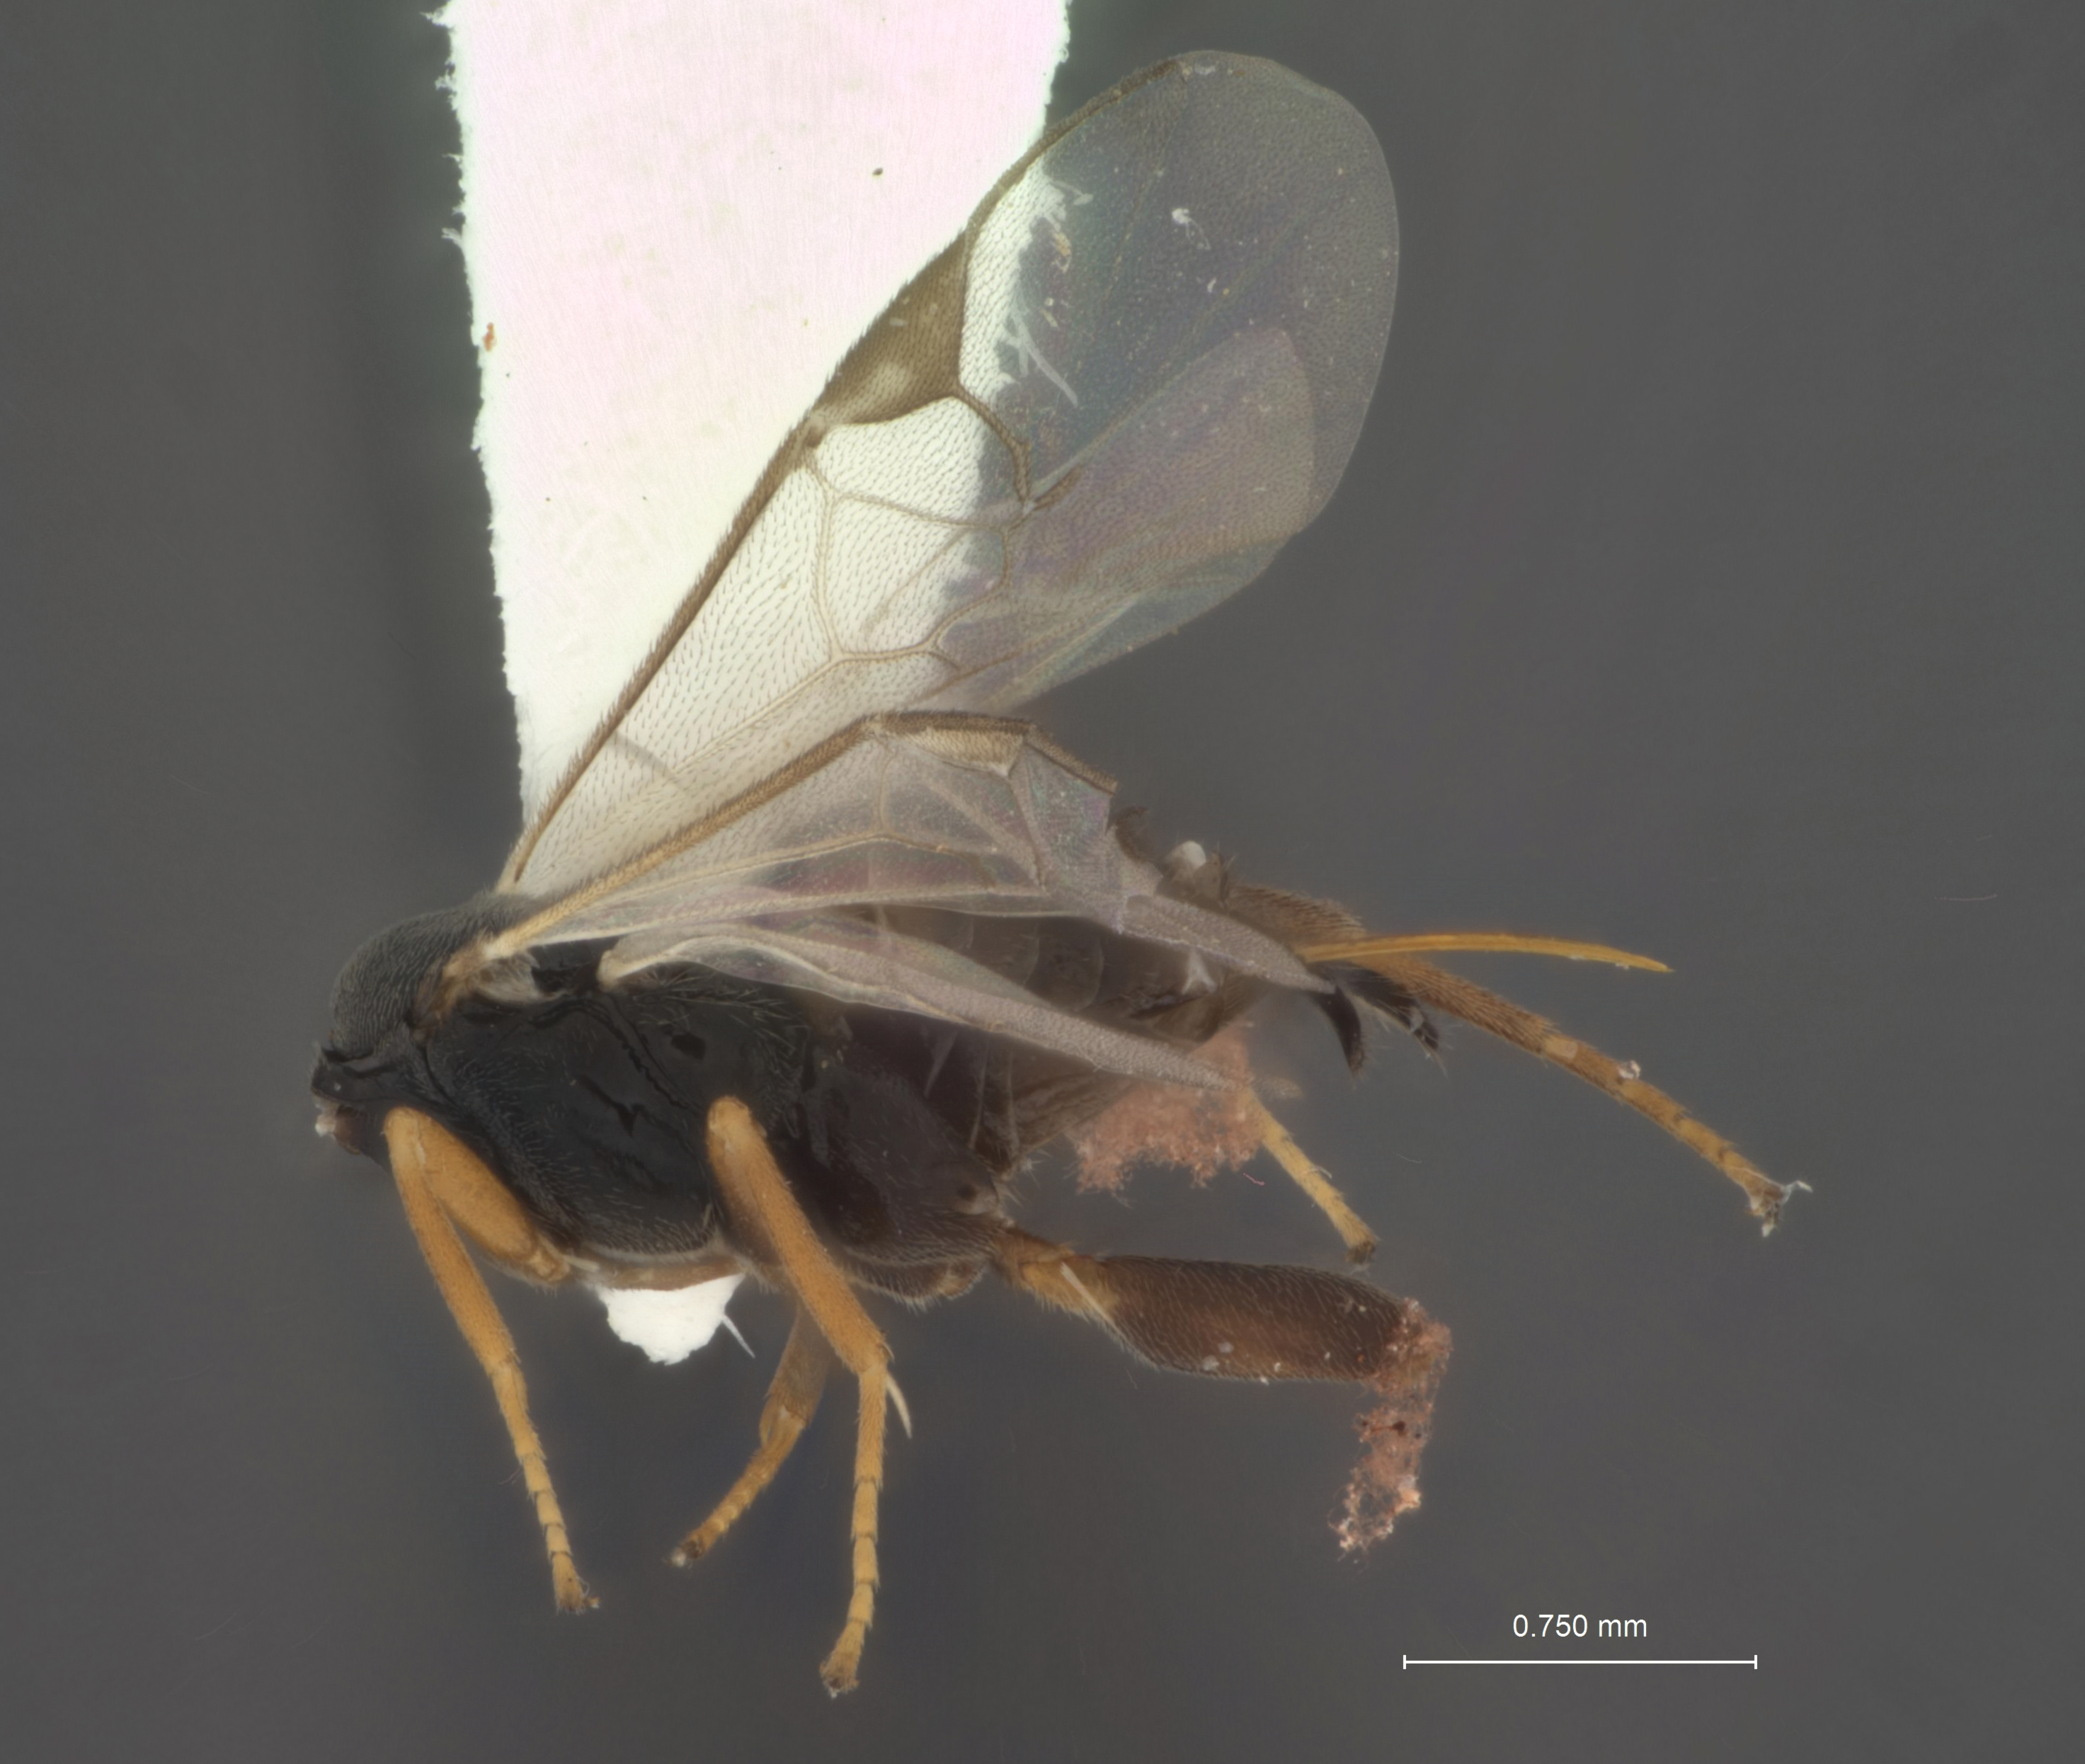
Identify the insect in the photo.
Apanteles nidophilus
